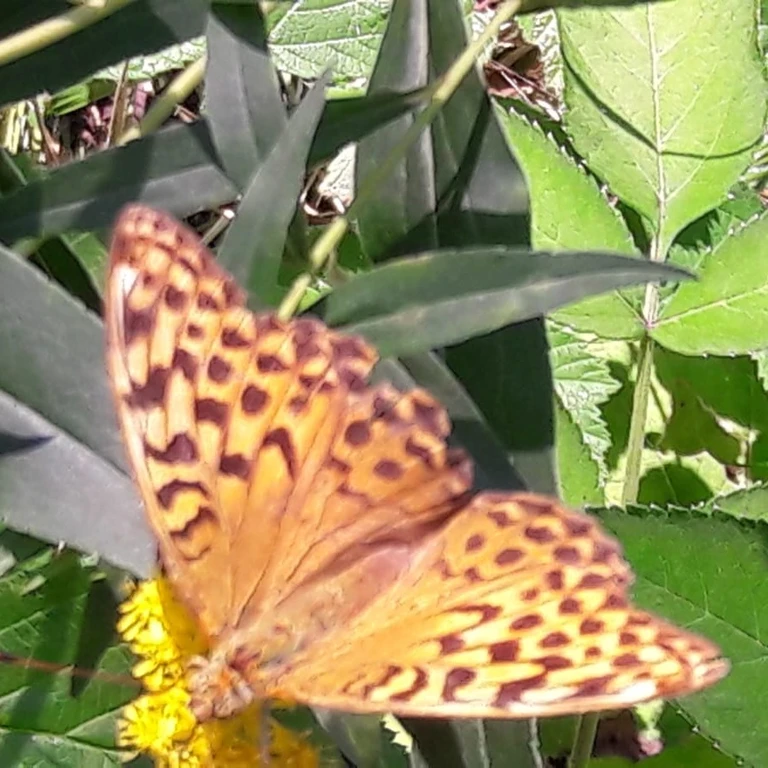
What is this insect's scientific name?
Argynnis paphia
